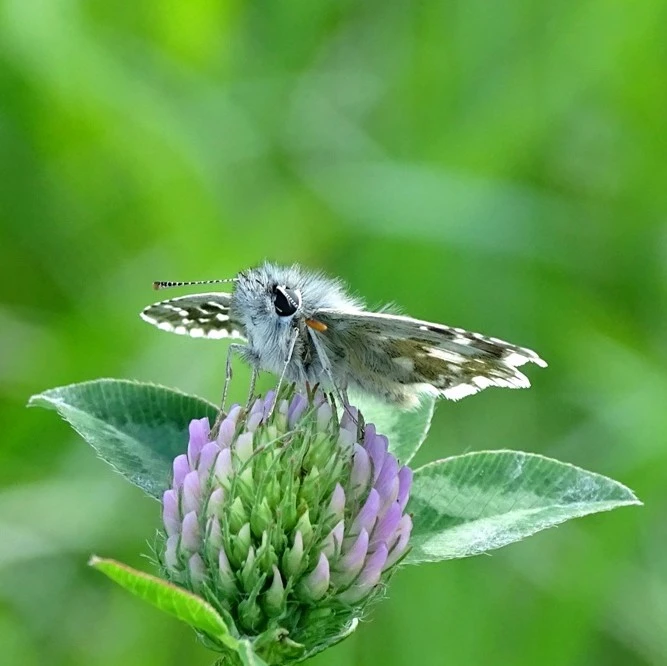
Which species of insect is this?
Pyrgus armoricanus
